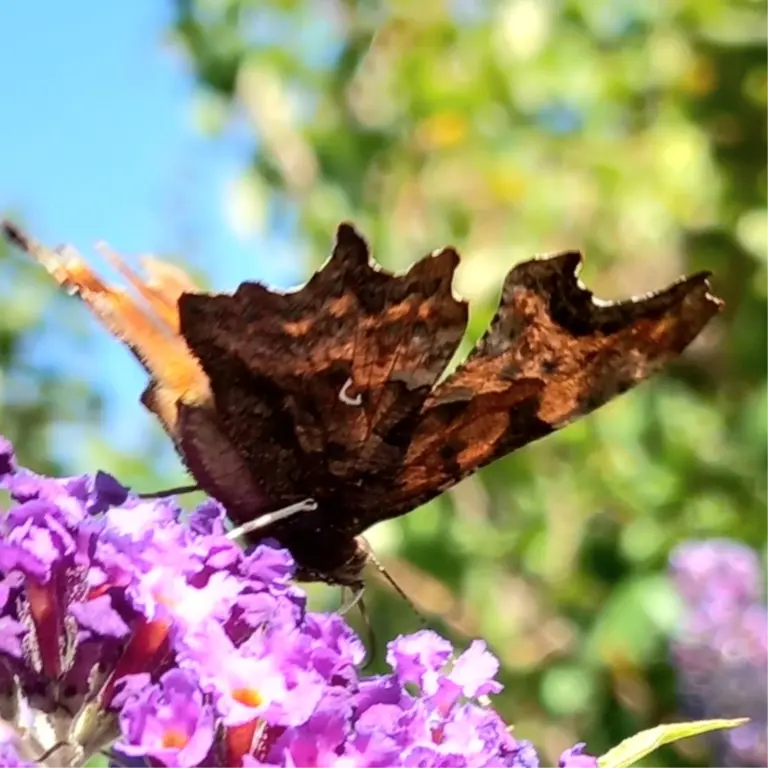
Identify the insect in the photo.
Polygonia c-album
